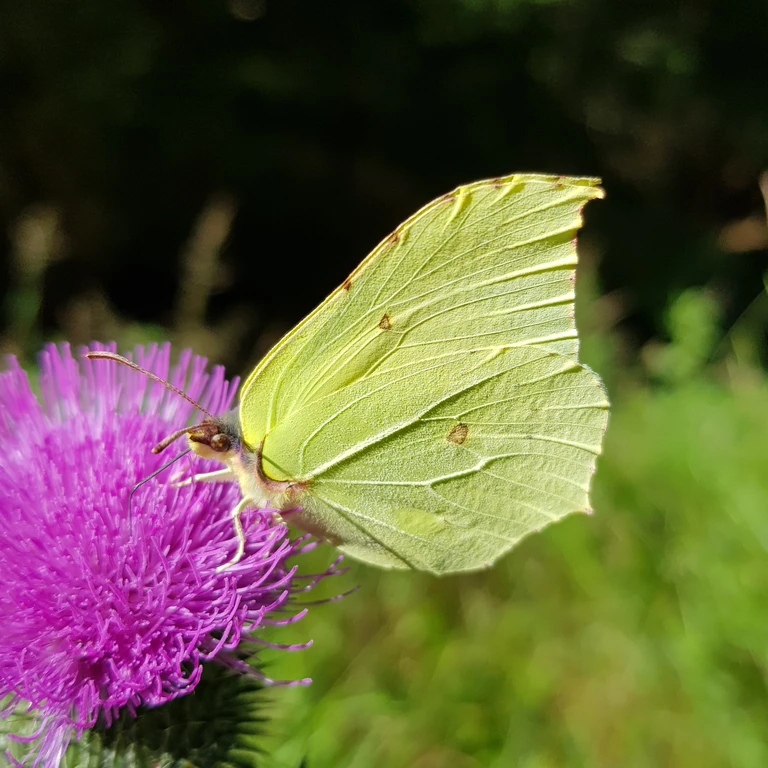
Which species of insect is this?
Gonepteryx rhamni
